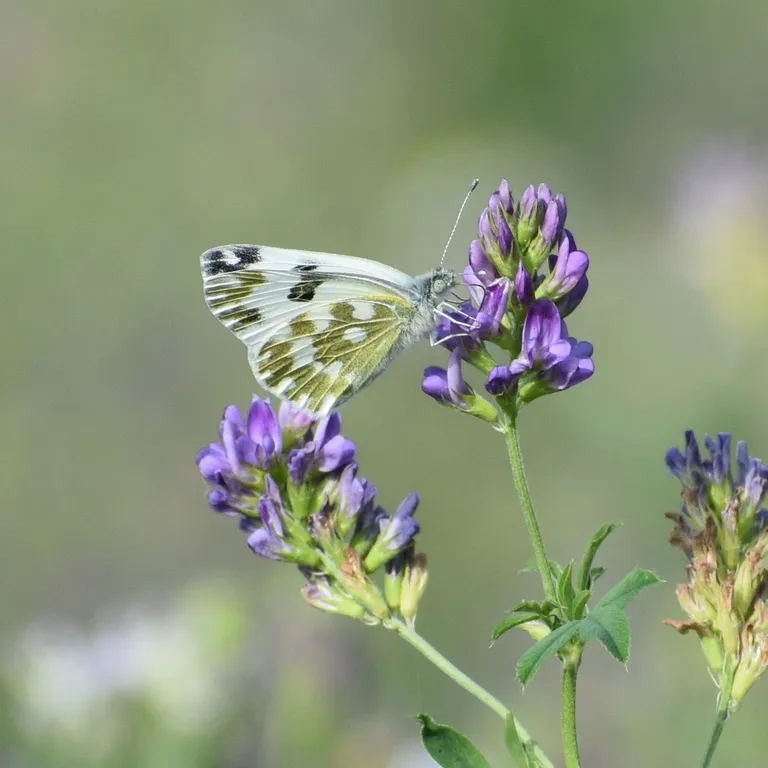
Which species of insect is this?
Pontia edusa
